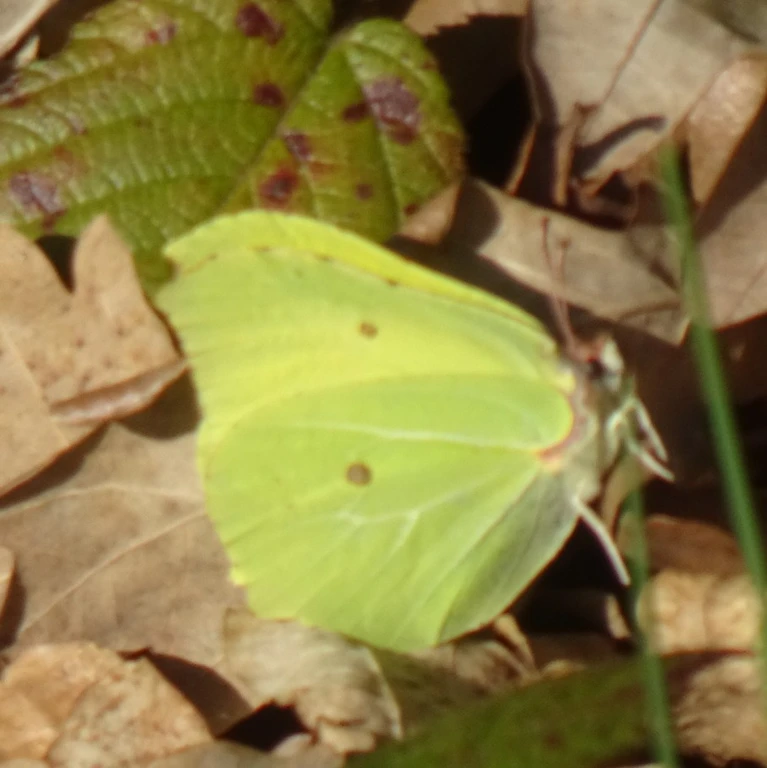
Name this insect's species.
Gonepteryx rhamni
